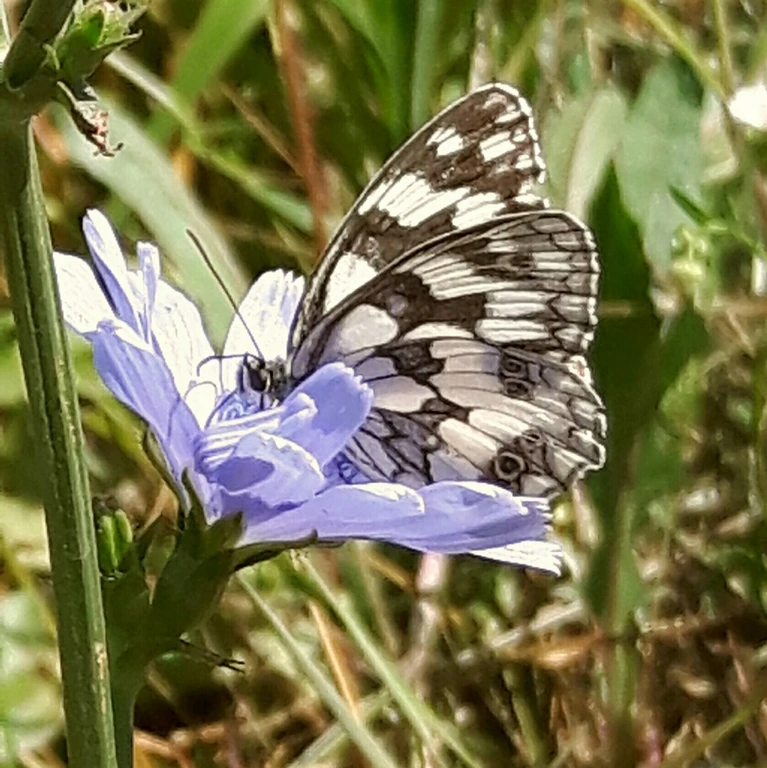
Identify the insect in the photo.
Melanargia galathea
